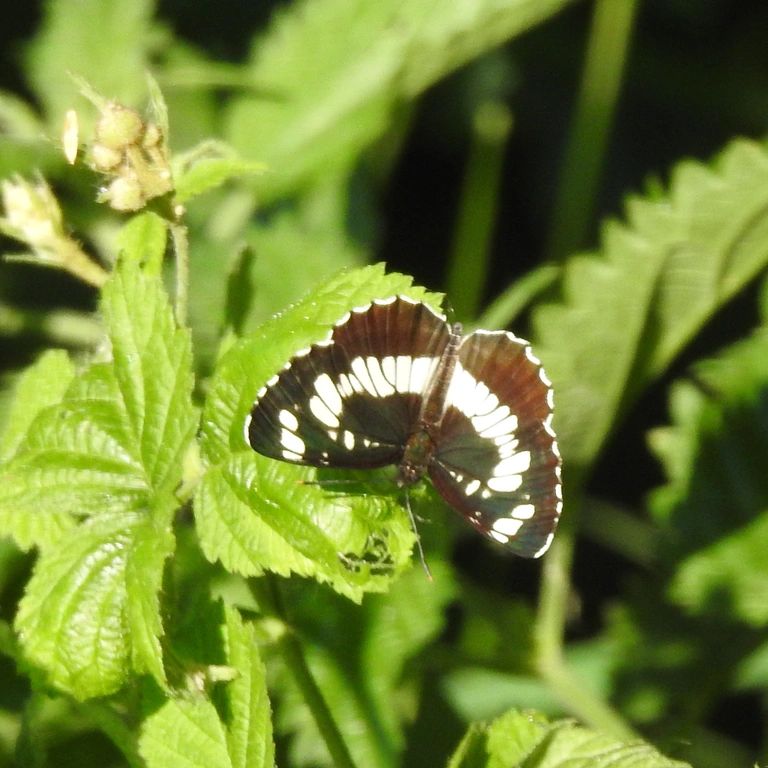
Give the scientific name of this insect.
Neptis rivularis
